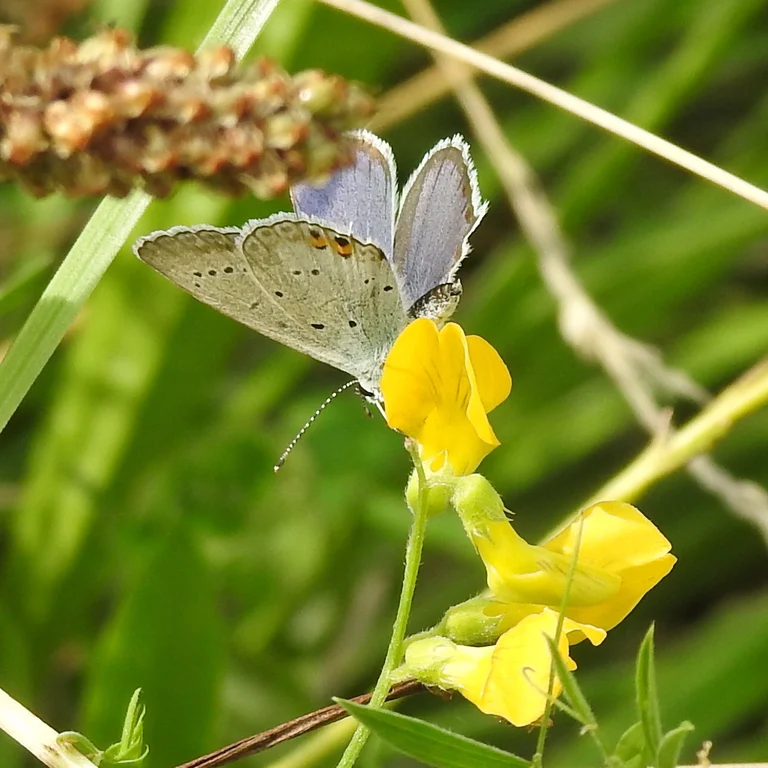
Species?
Cupido argiades (also Elkalyce argiades)
